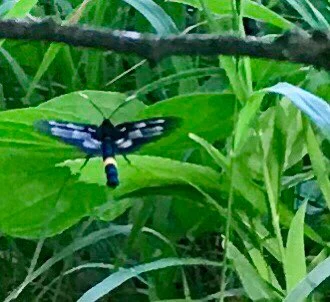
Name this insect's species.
Amata phegea
